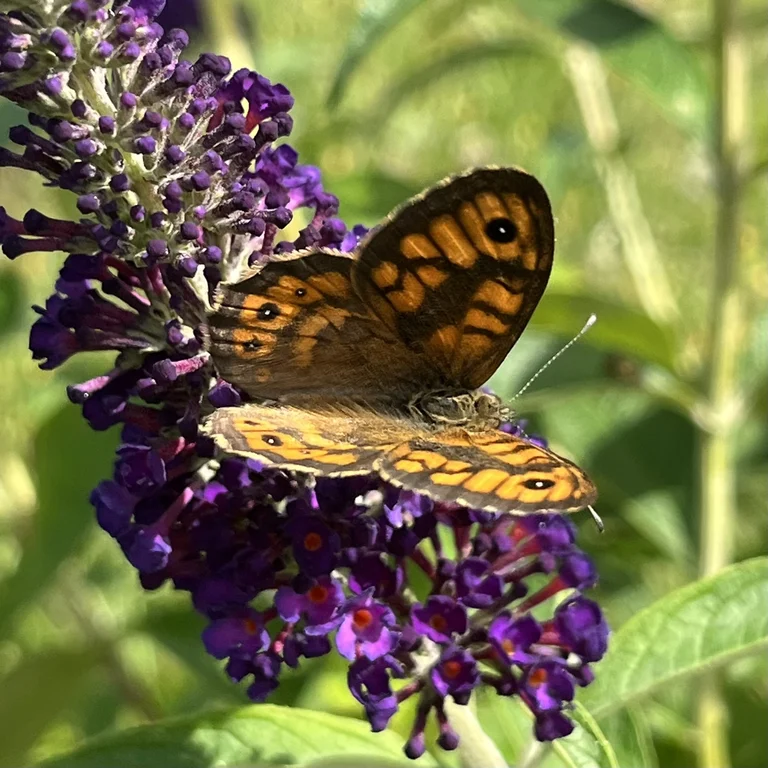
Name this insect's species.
Lasiommata megera (also Pararge megera)
